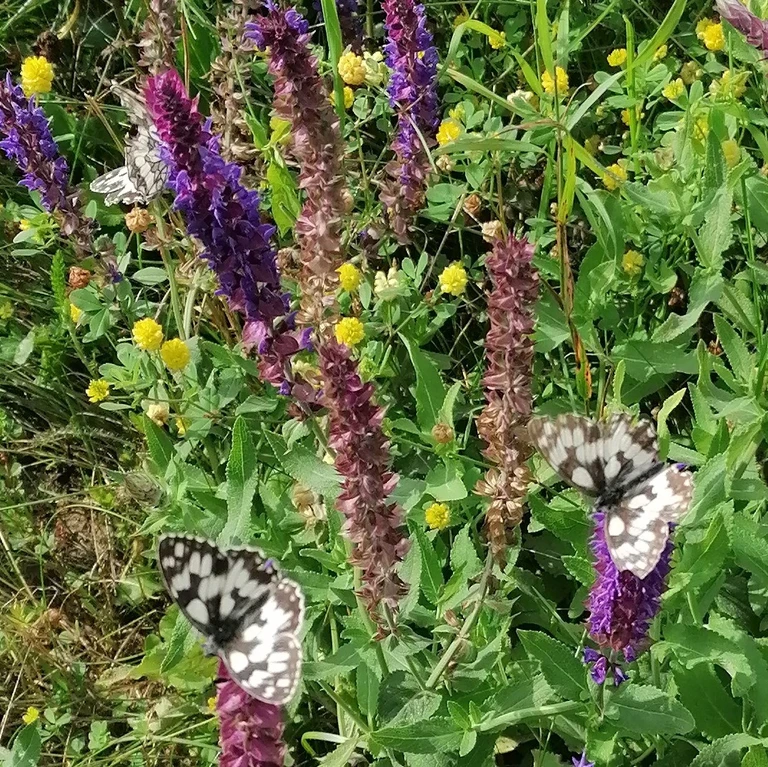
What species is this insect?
Melanargia galathea
